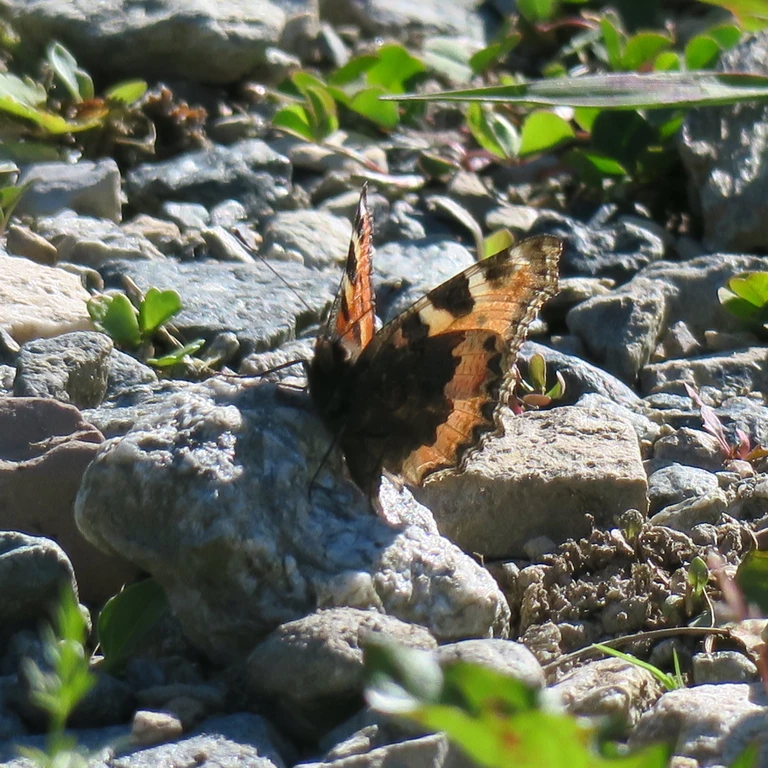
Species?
Aglais urticae
